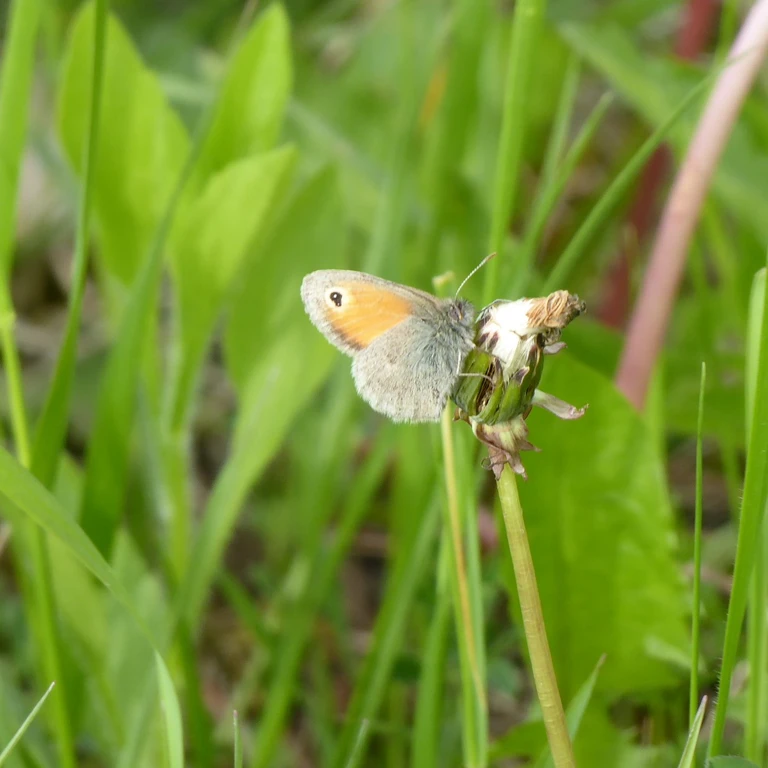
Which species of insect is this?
Coenonympha pamphilus
